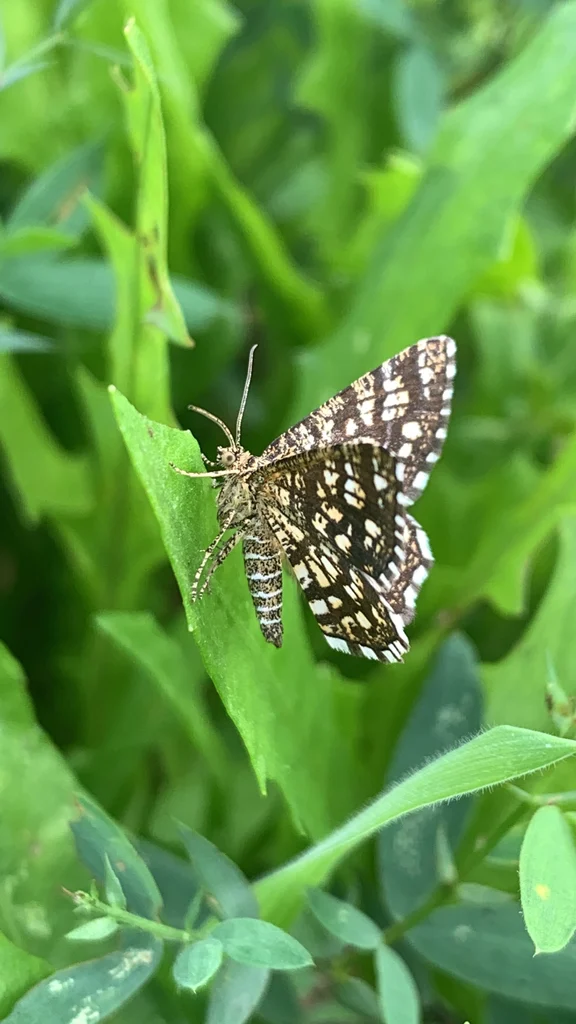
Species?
Chiasmia clathrata
